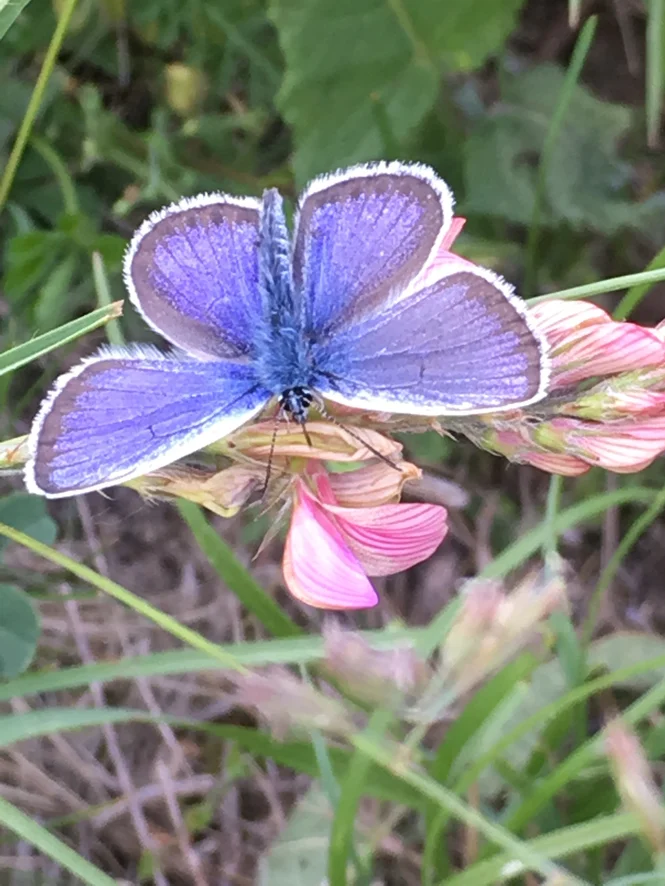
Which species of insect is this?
Plebejus argus
